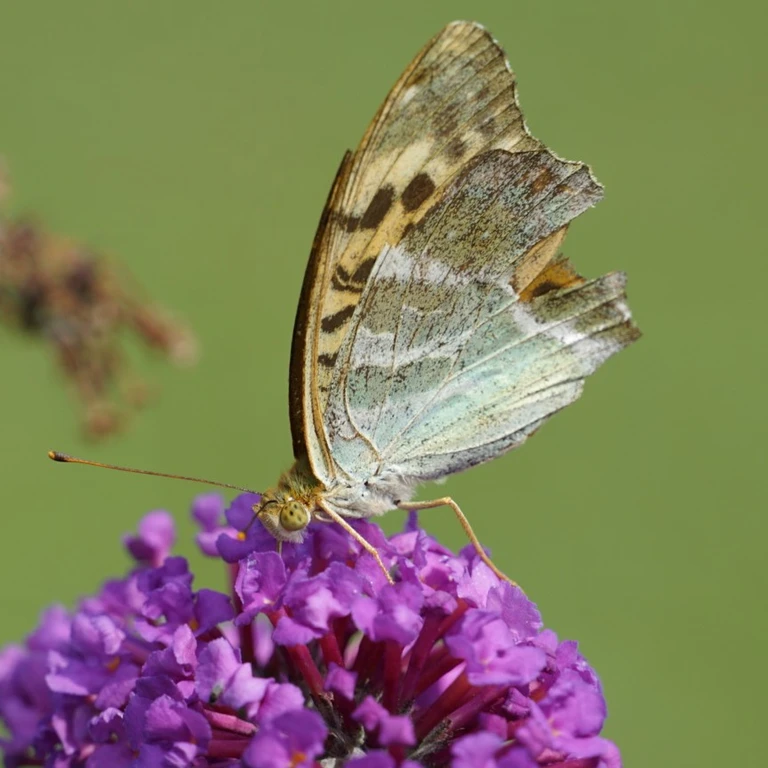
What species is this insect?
Argynnis paphia
